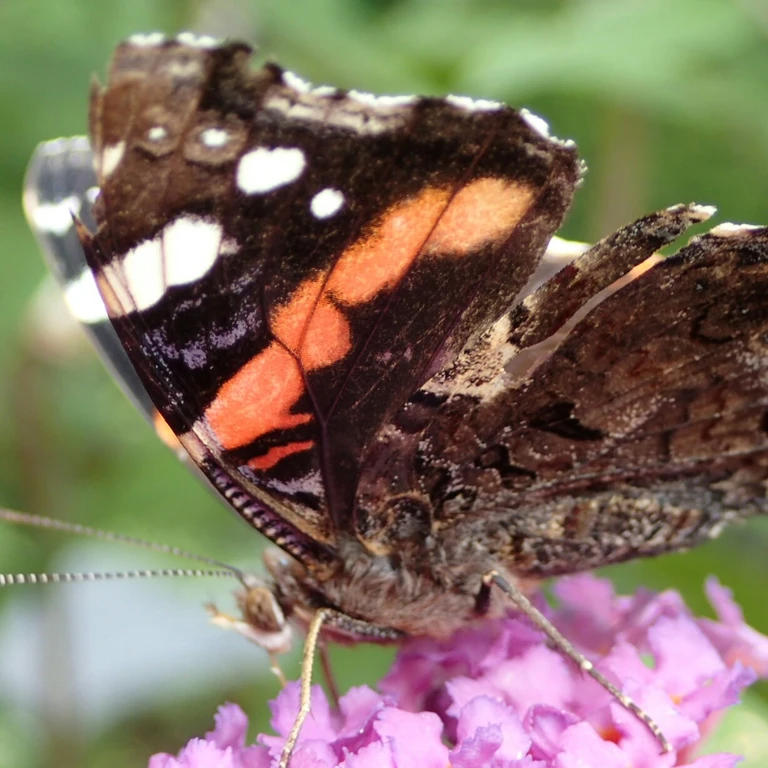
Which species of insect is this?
Vanessa atalanta
